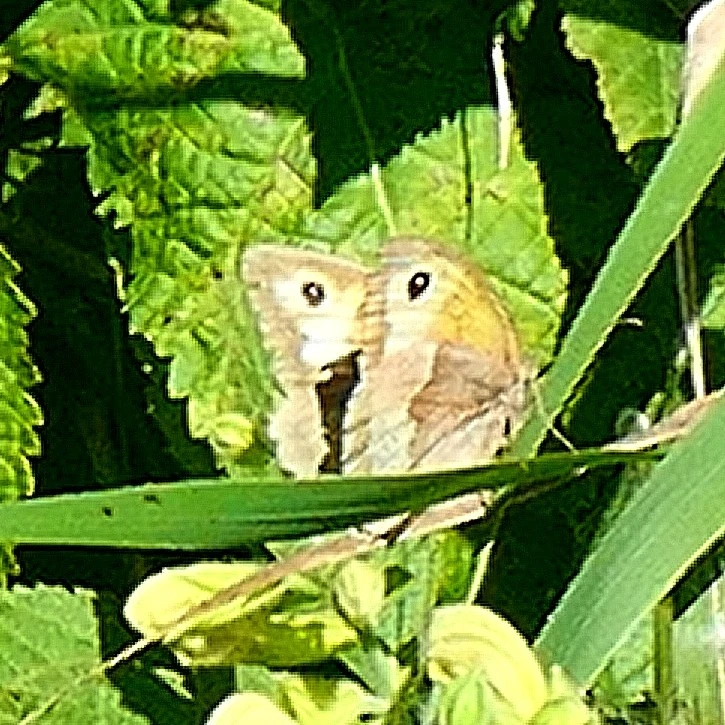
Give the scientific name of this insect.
Maniola jurtina
